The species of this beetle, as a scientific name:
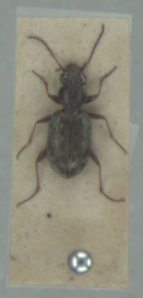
Asaphidion pallipes
